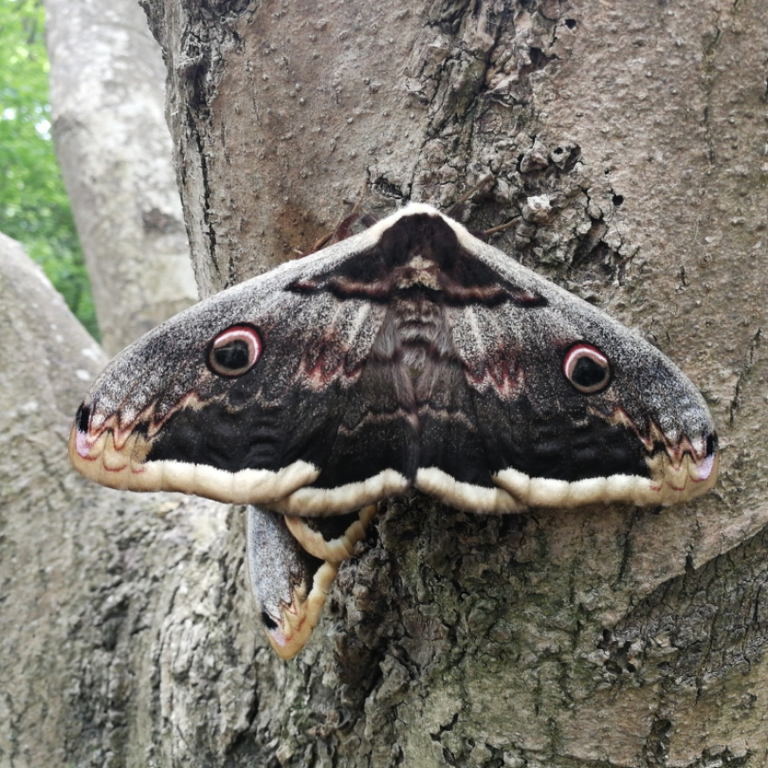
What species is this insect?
Saturnia pyri
